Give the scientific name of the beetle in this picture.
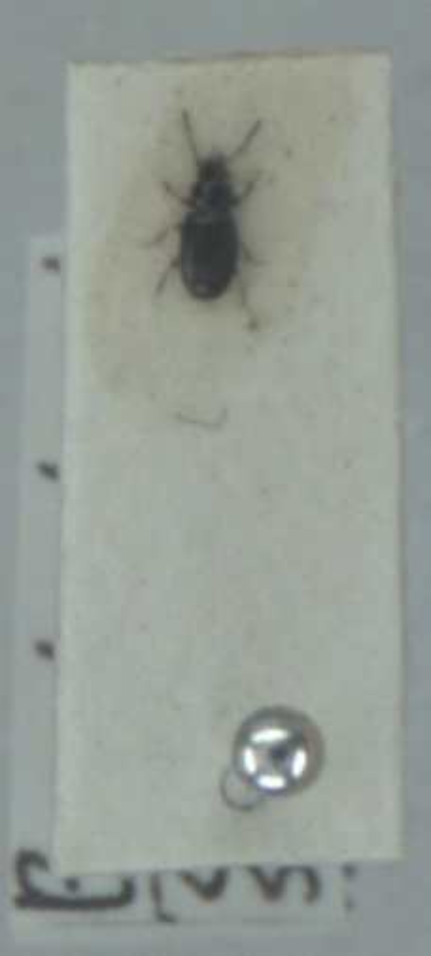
Elaphropus walkerianus
